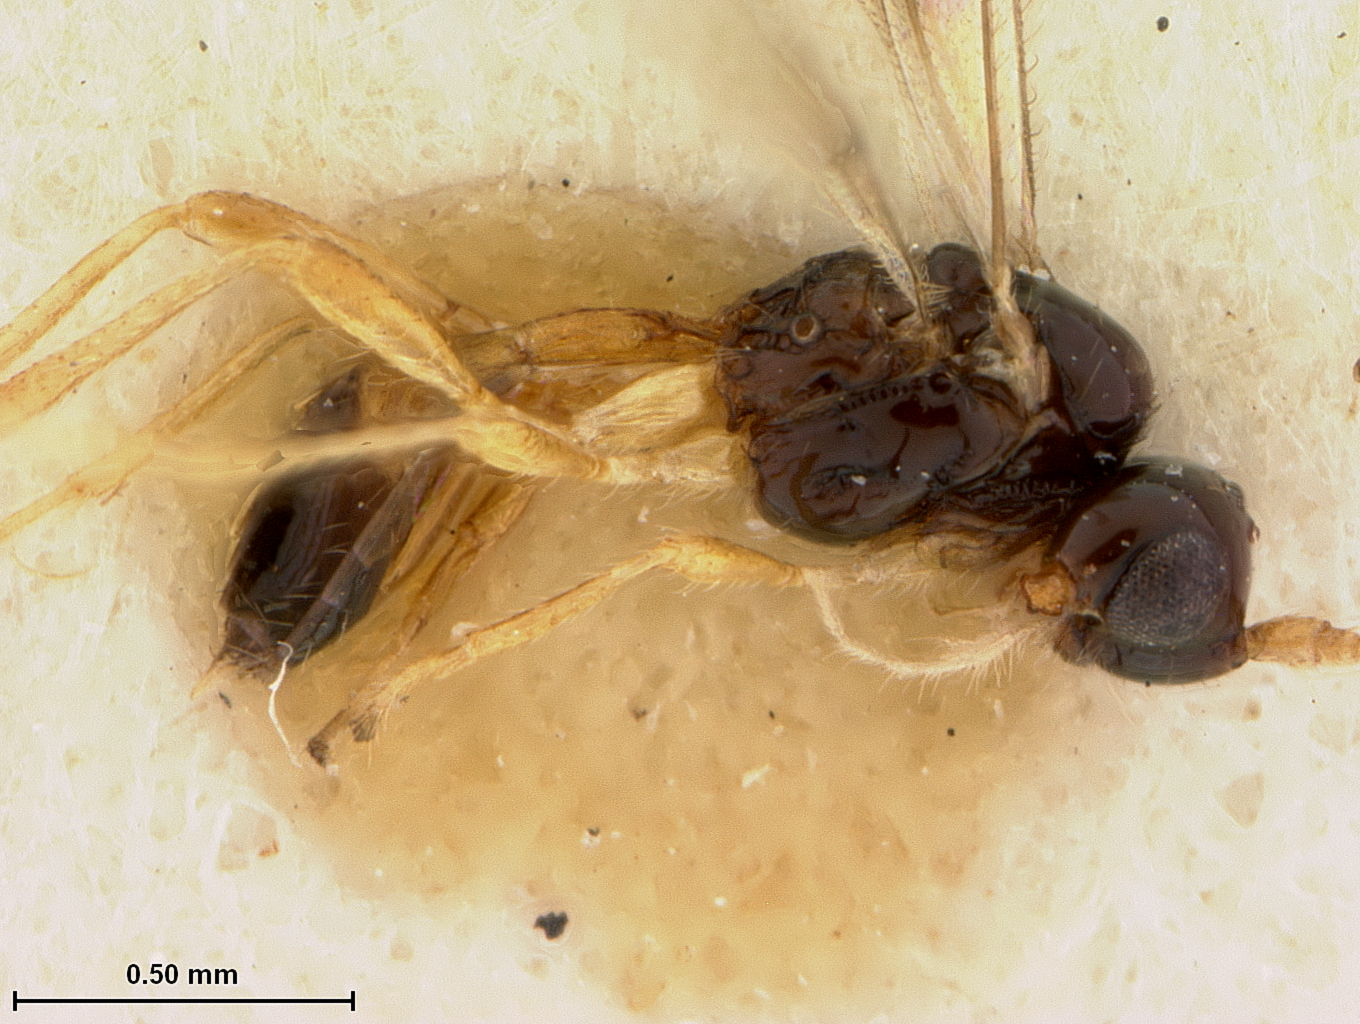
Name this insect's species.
Aspilota girlanda
